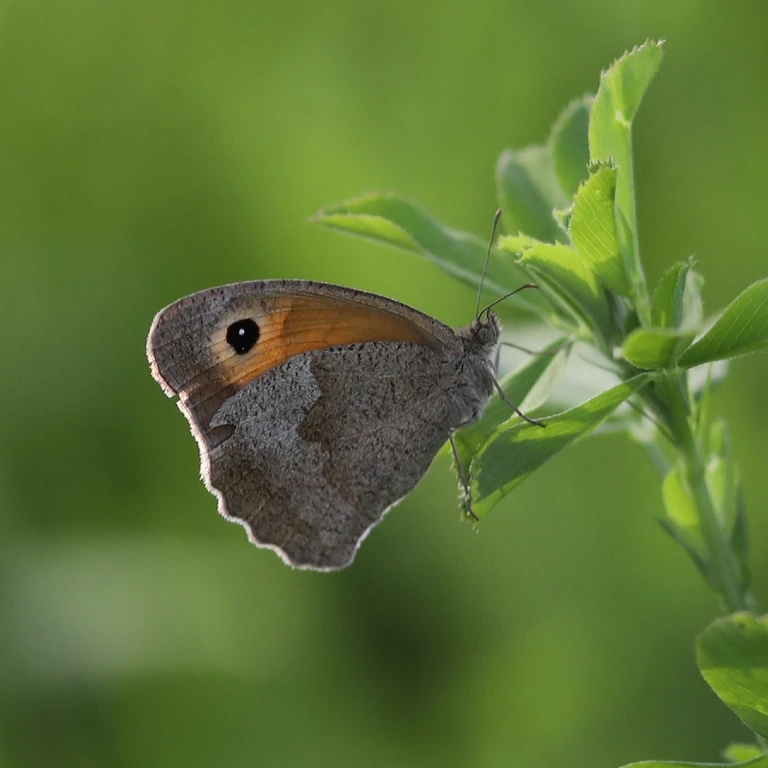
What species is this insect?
Maniola jurtina
